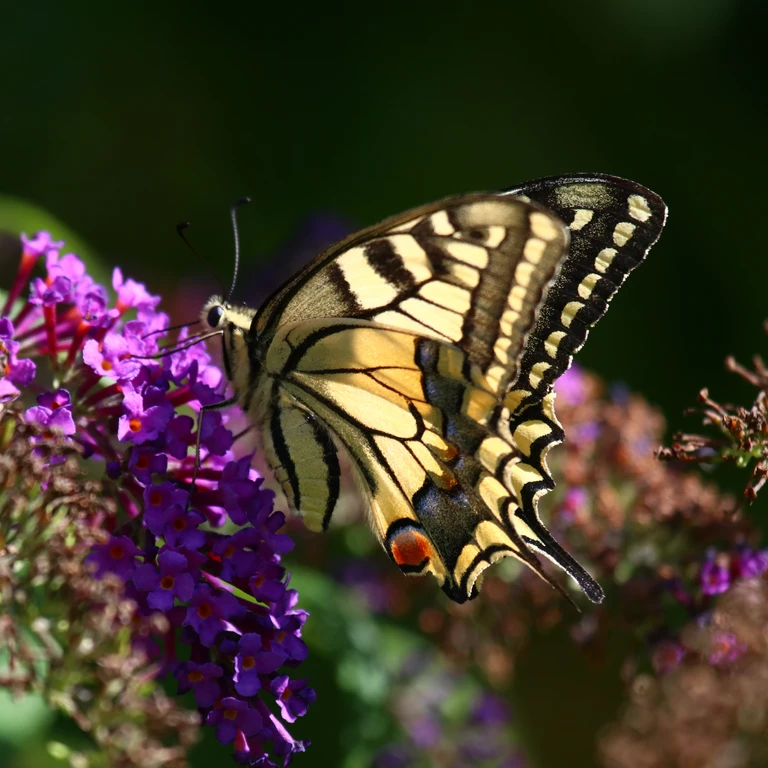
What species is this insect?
Papilio machaon
